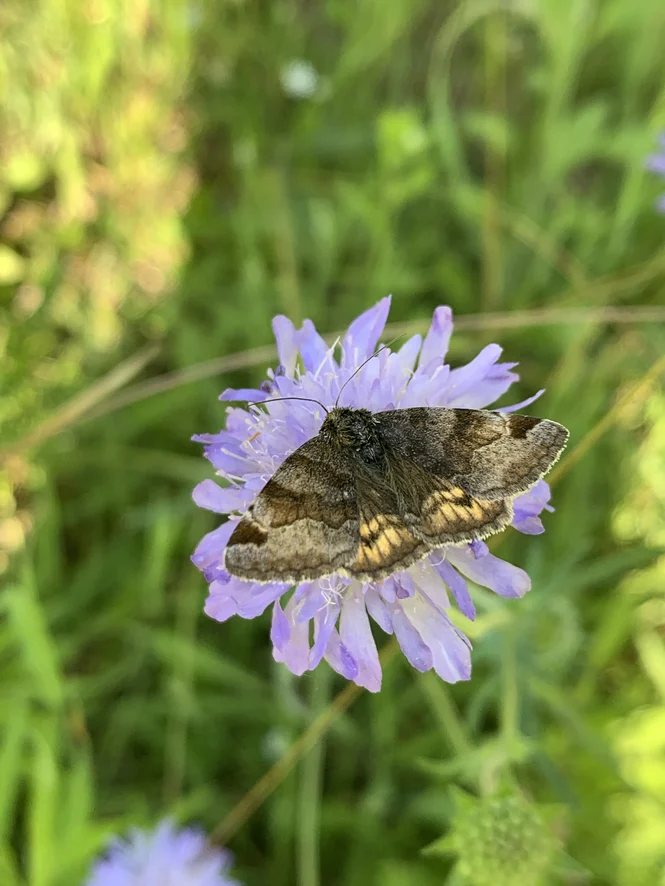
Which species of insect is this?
Euclidia glyphica
